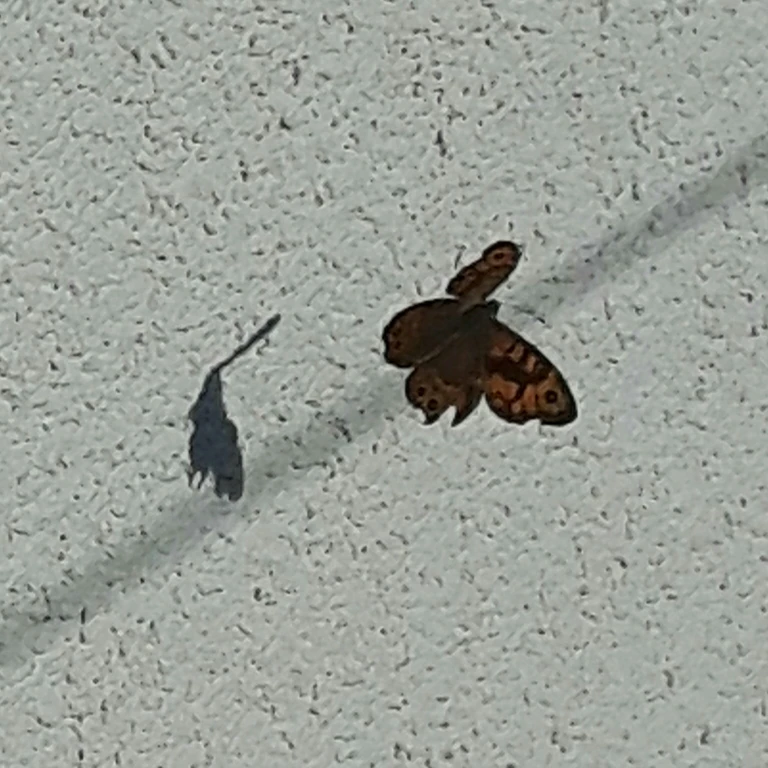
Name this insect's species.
Lasiommata megera (also Pararge megera)
